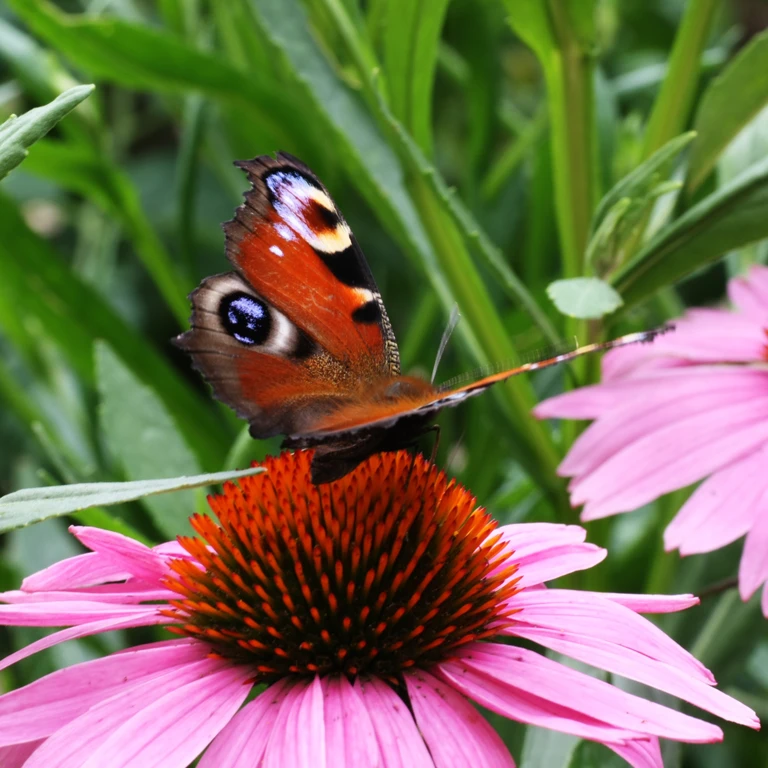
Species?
Aglais io
